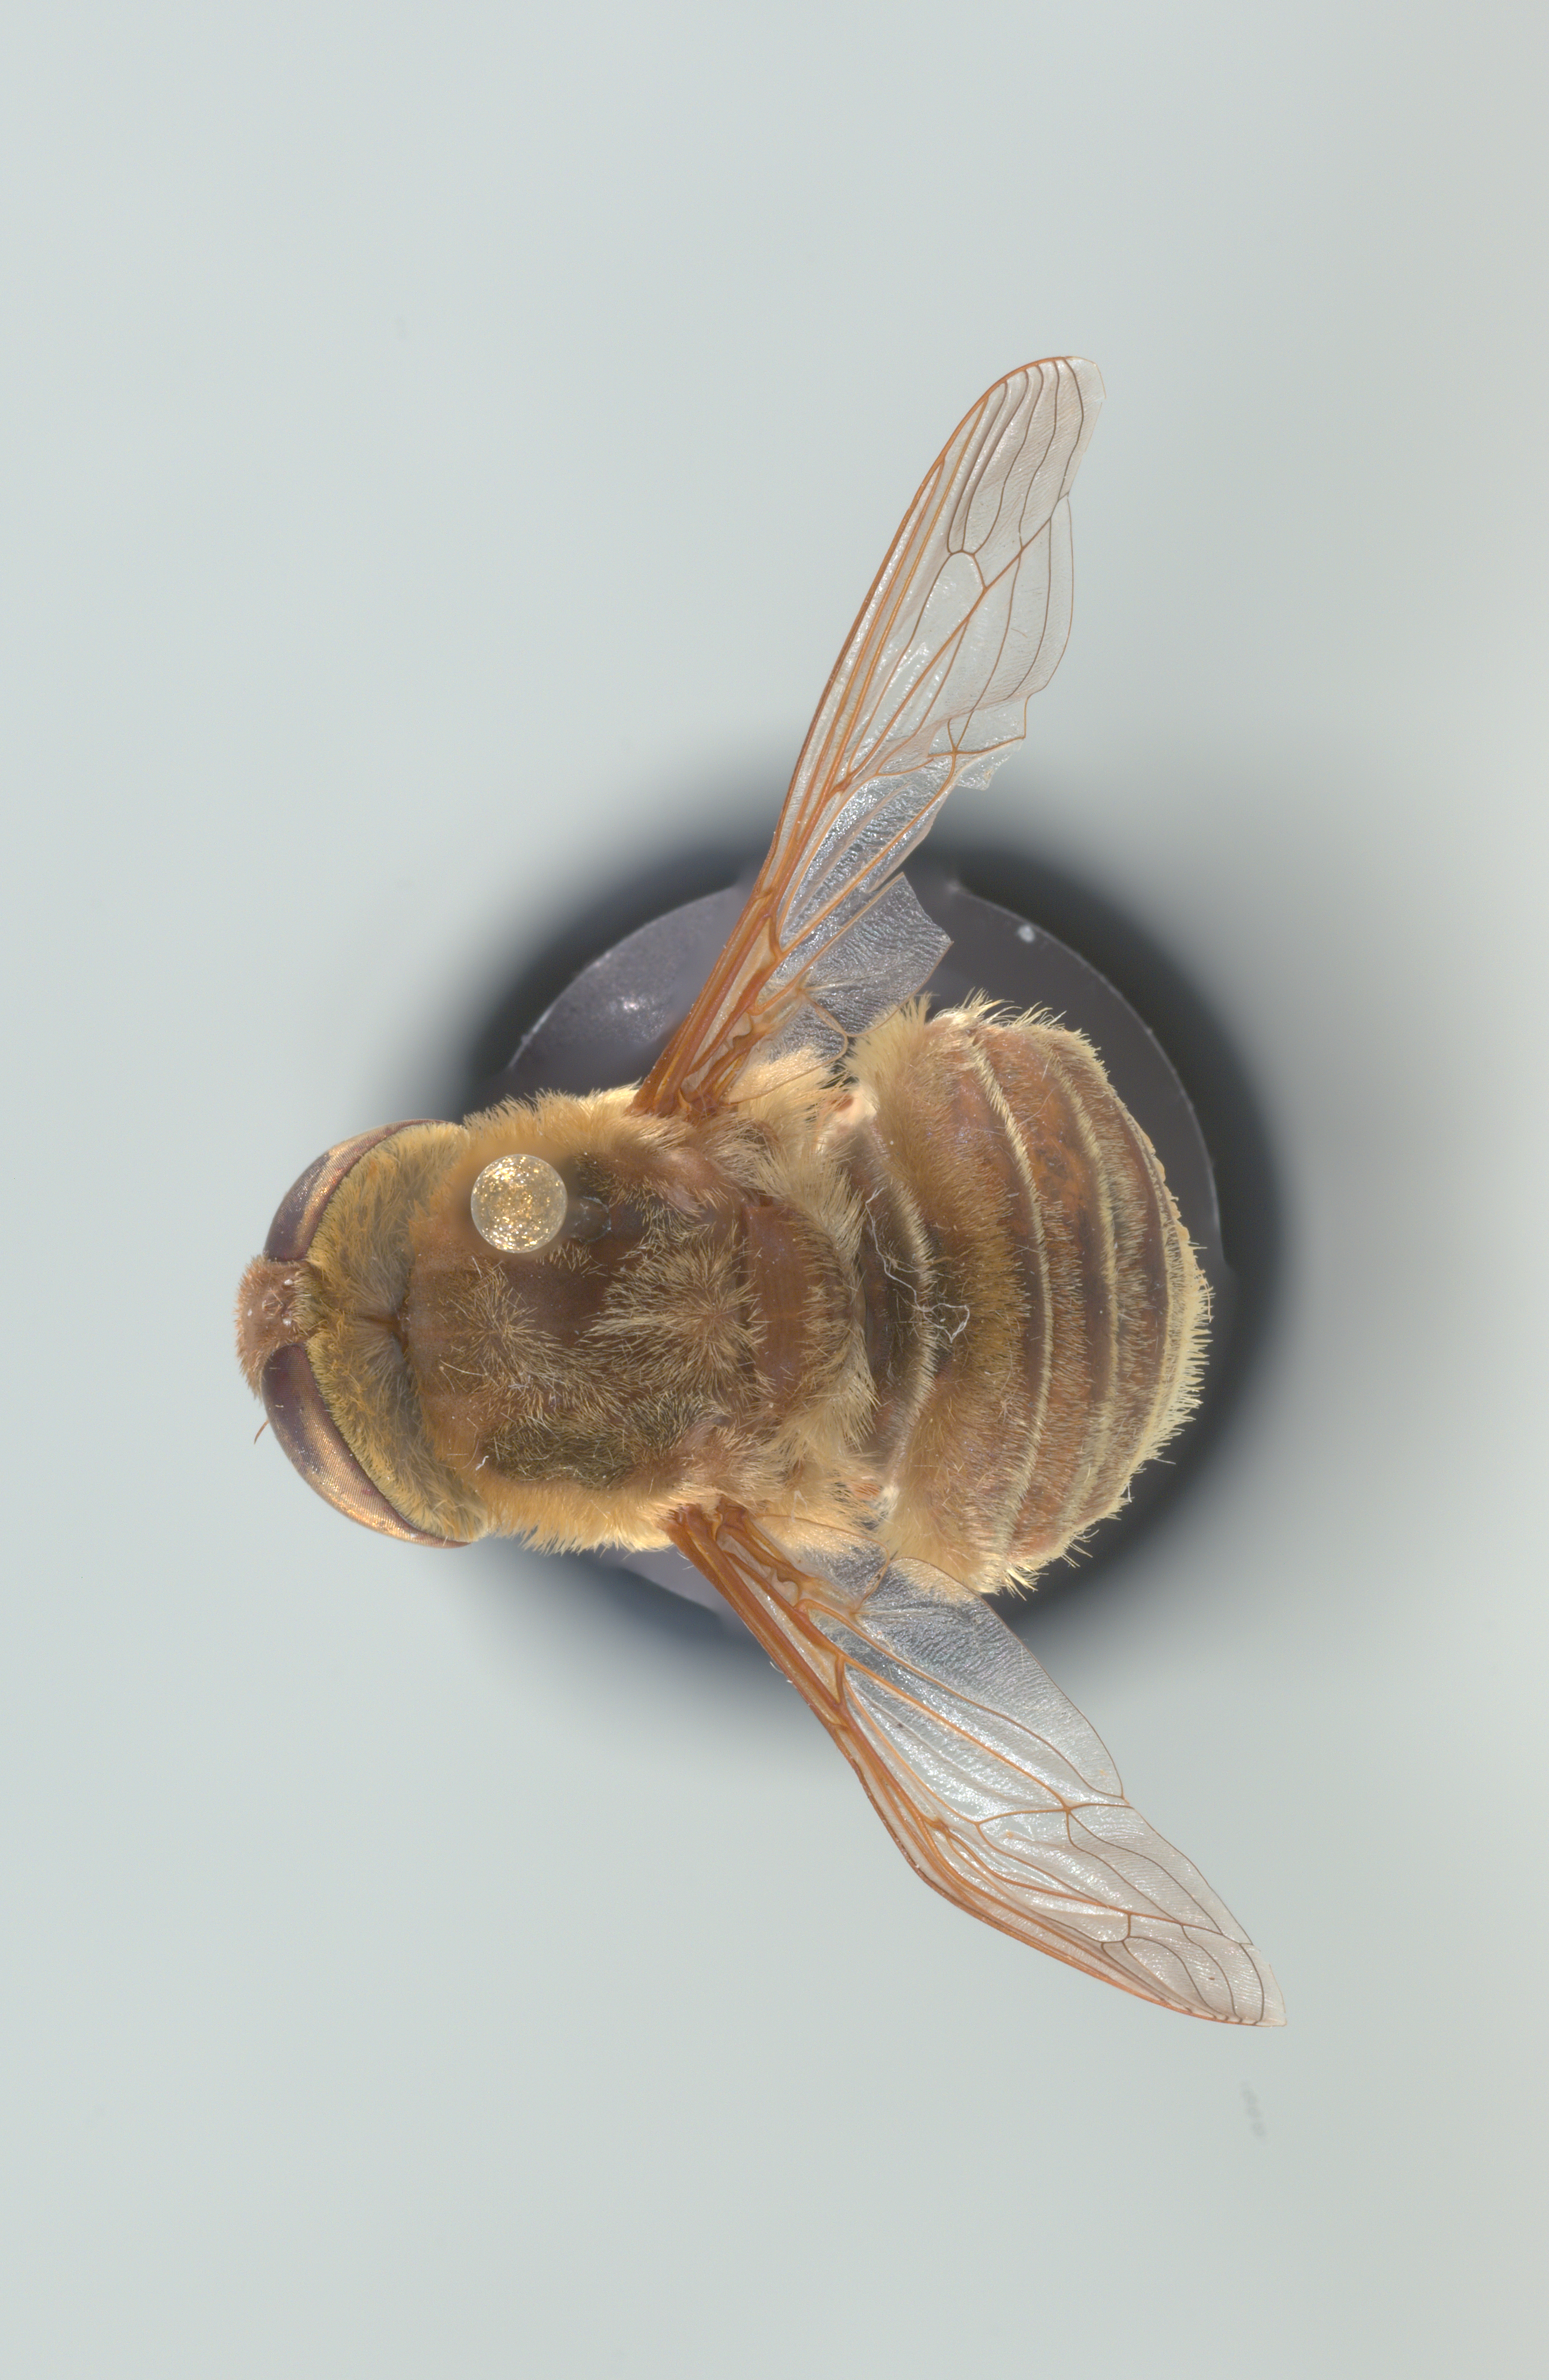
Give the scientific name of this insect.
Neorhynchocephalus volaticus
